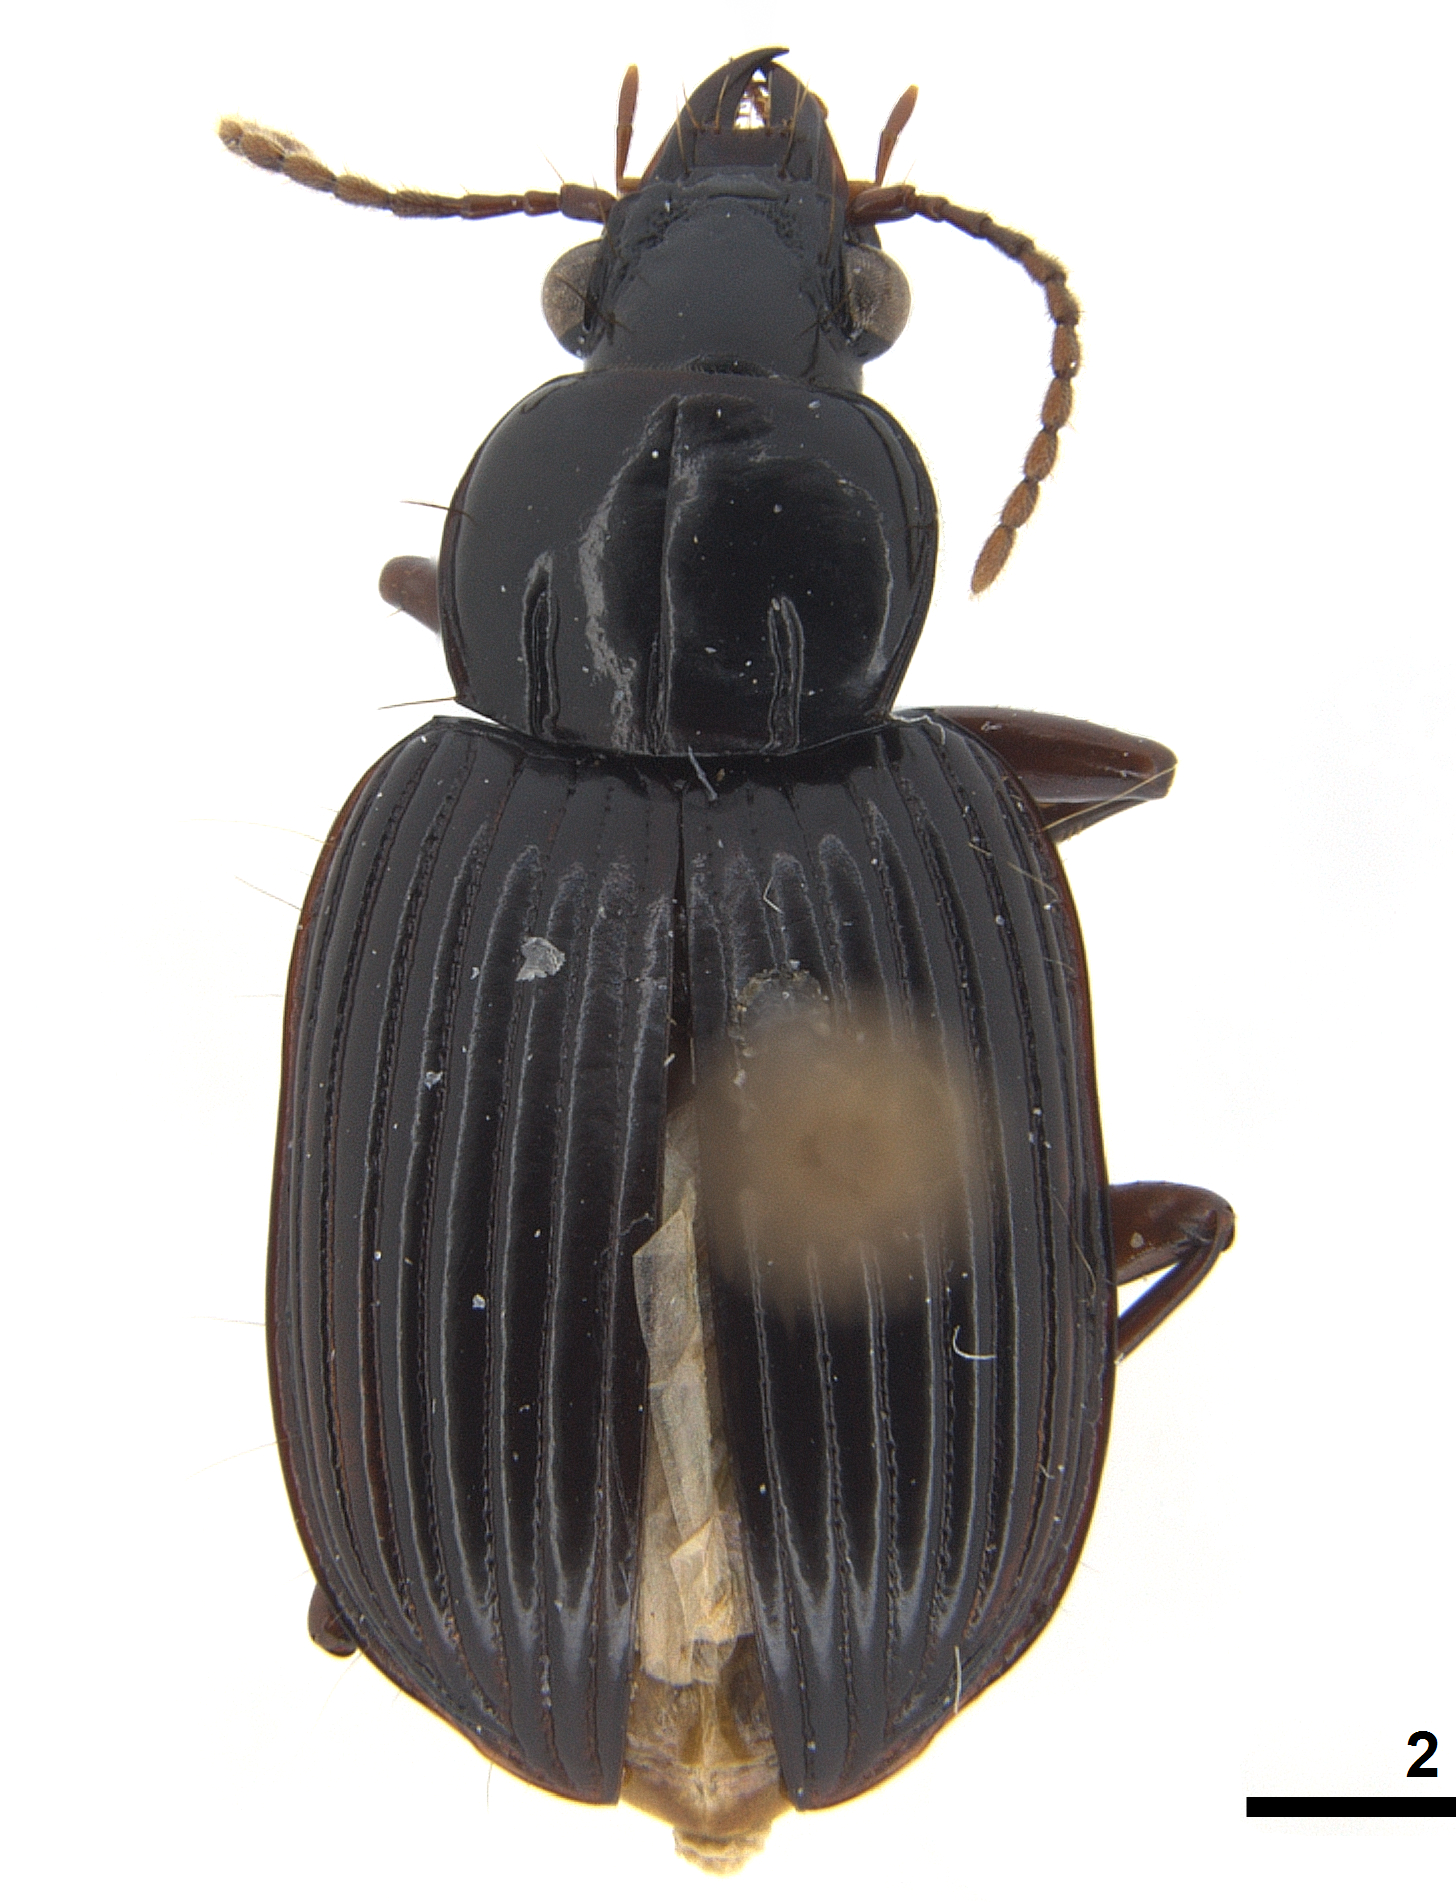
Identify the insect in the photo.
Caelostomus amaroides
